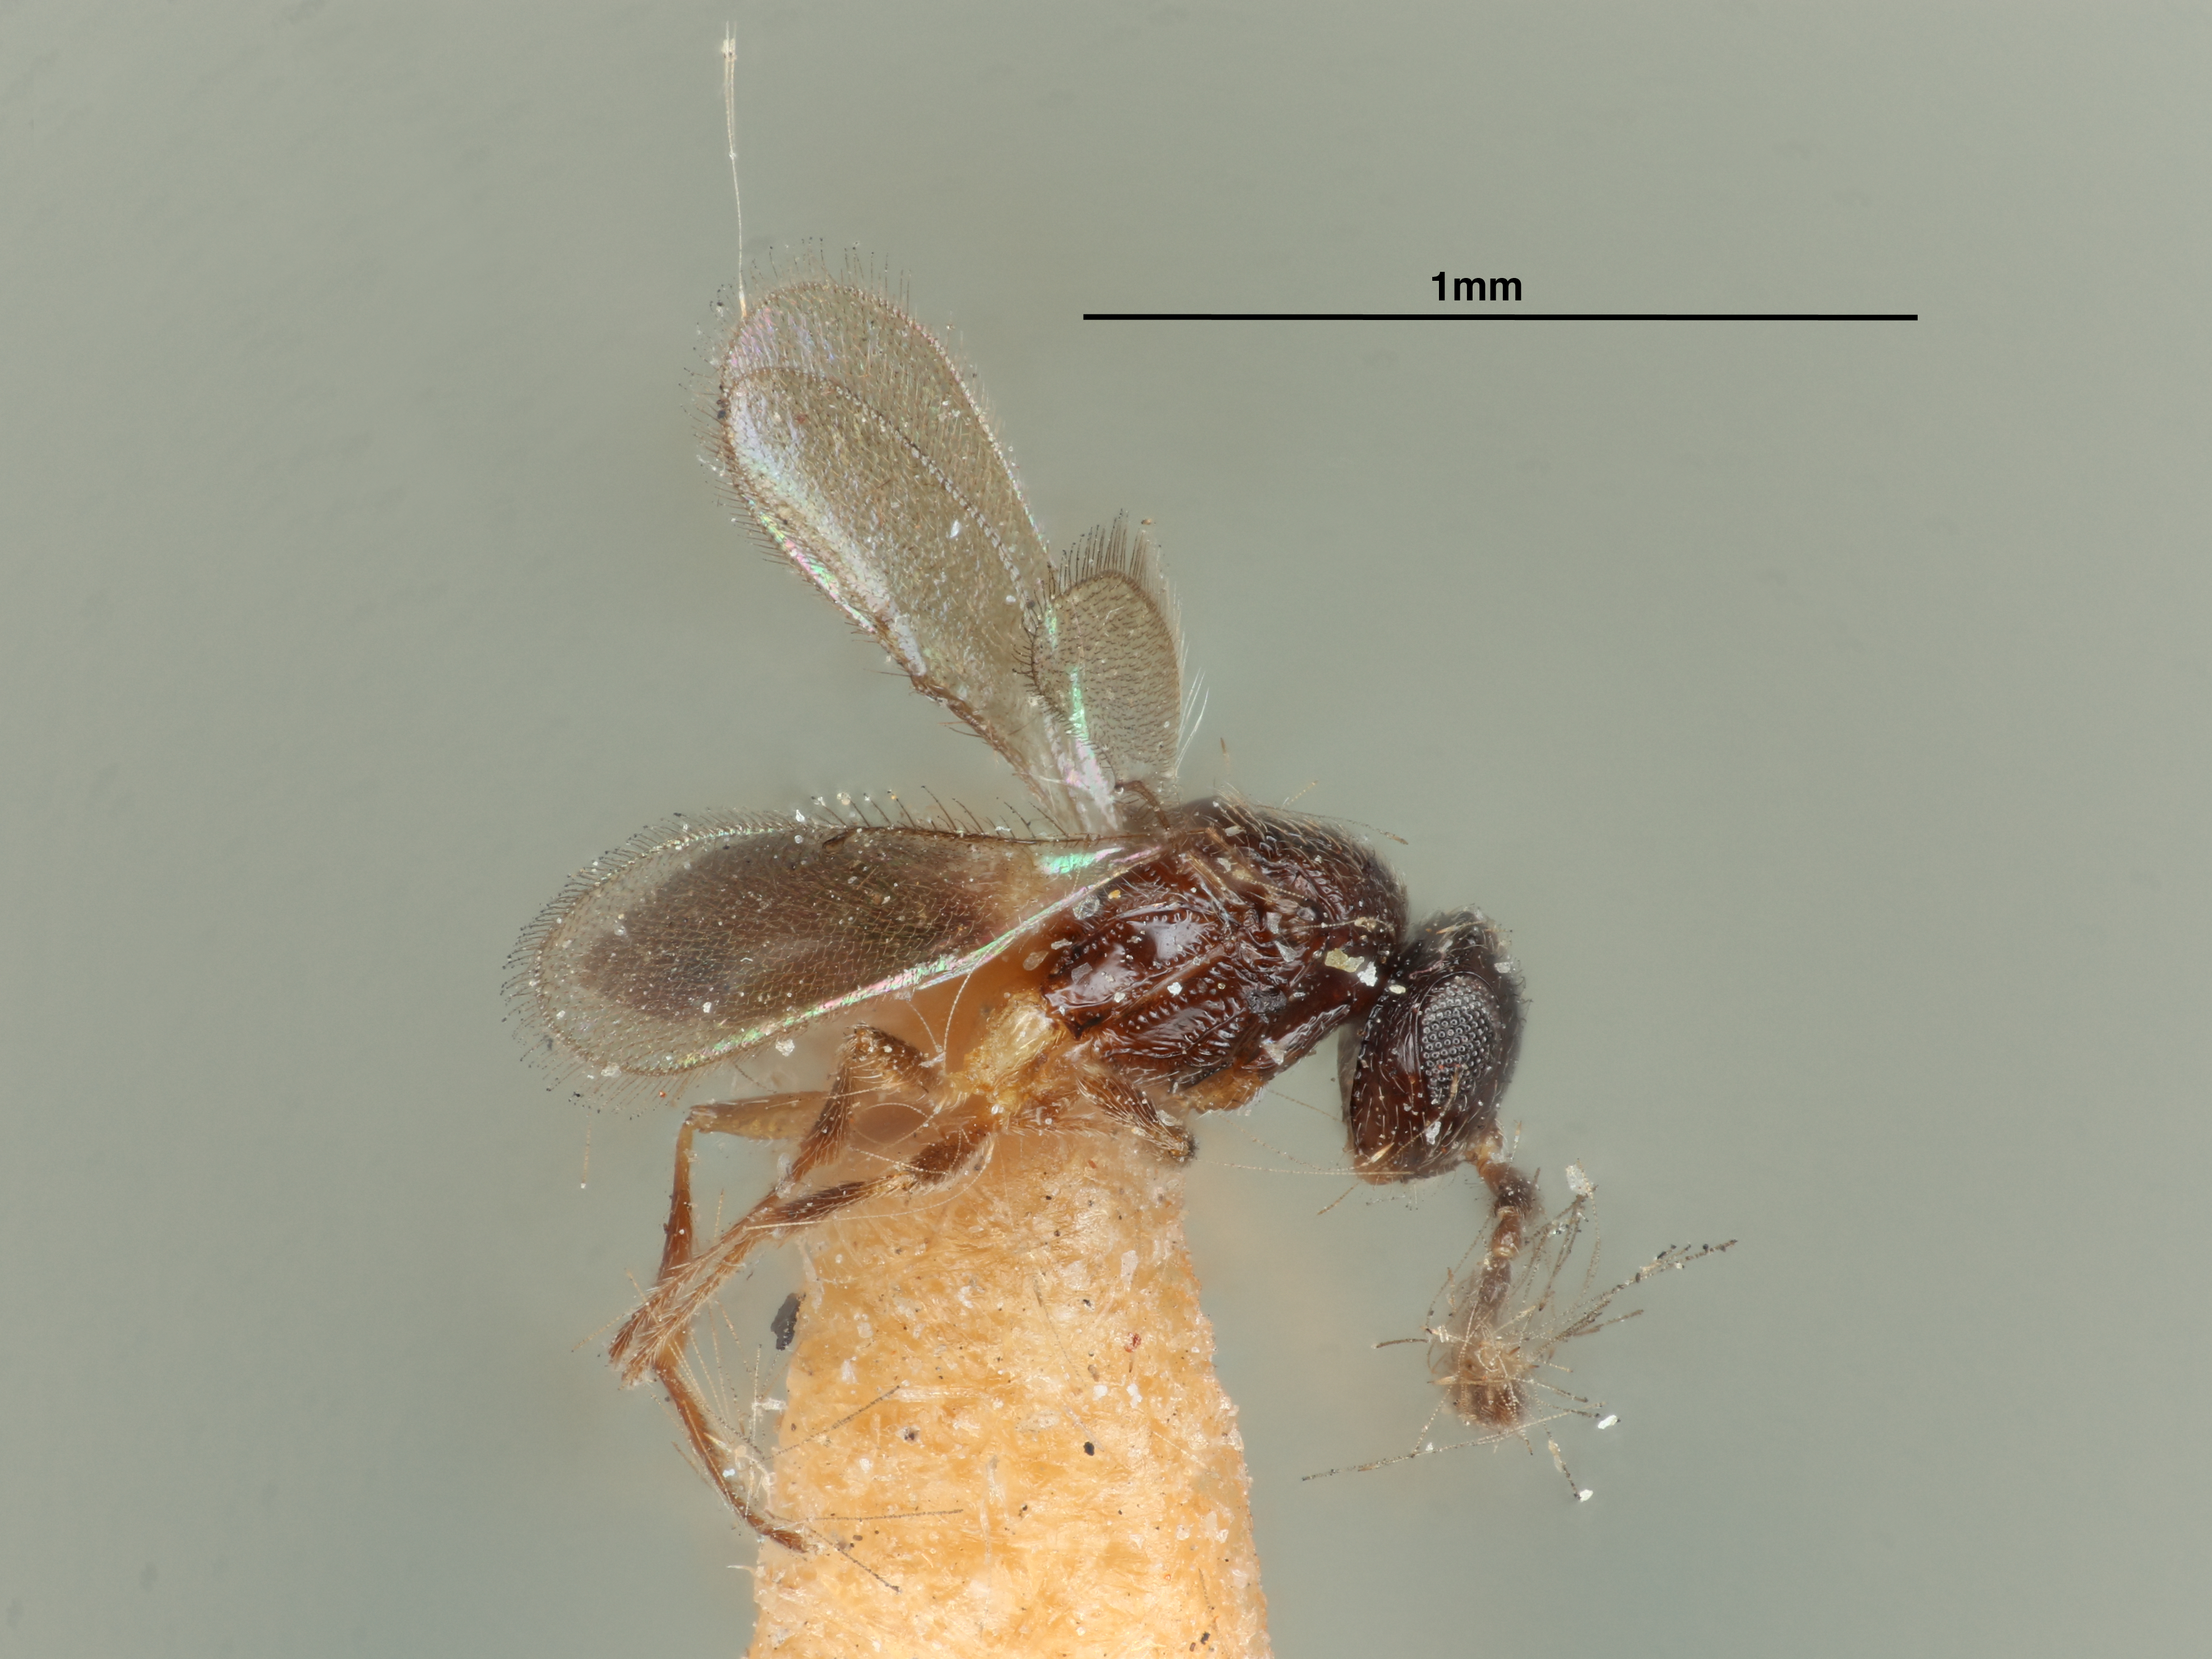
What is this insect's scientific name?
Trimorus minutus
